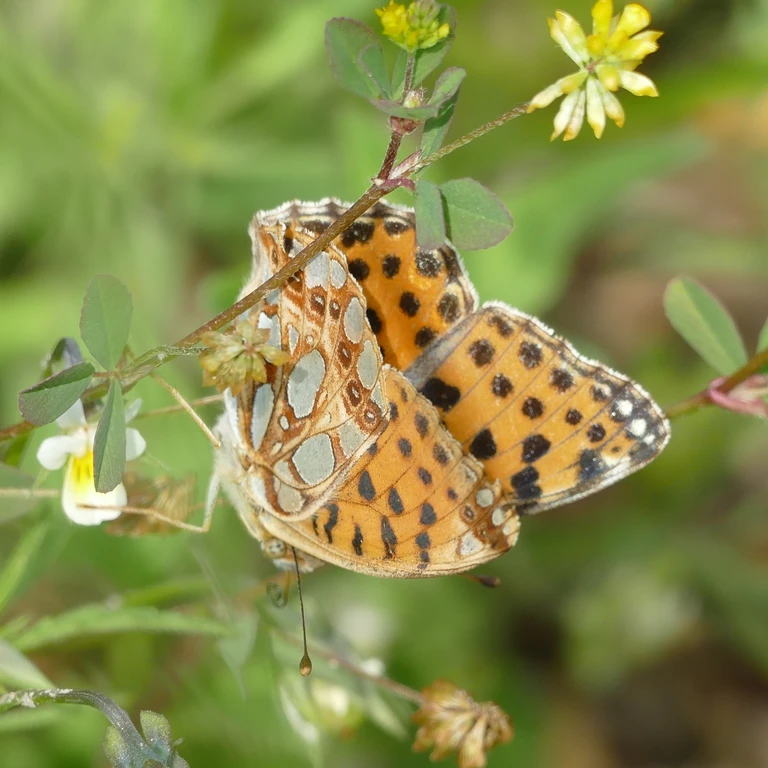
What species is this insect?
Issoria lathonia
